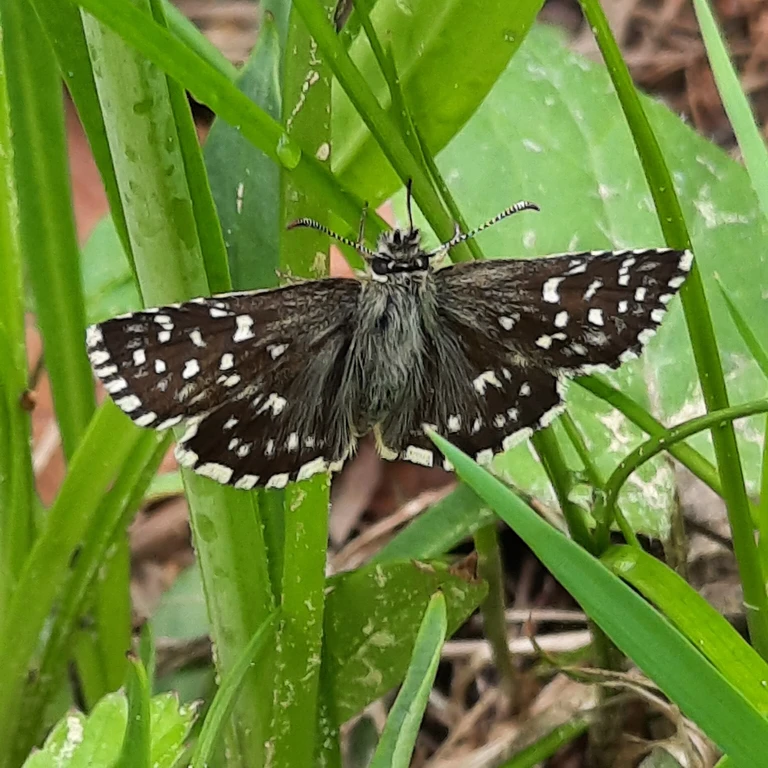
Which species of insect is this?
Pyrgus malvae
